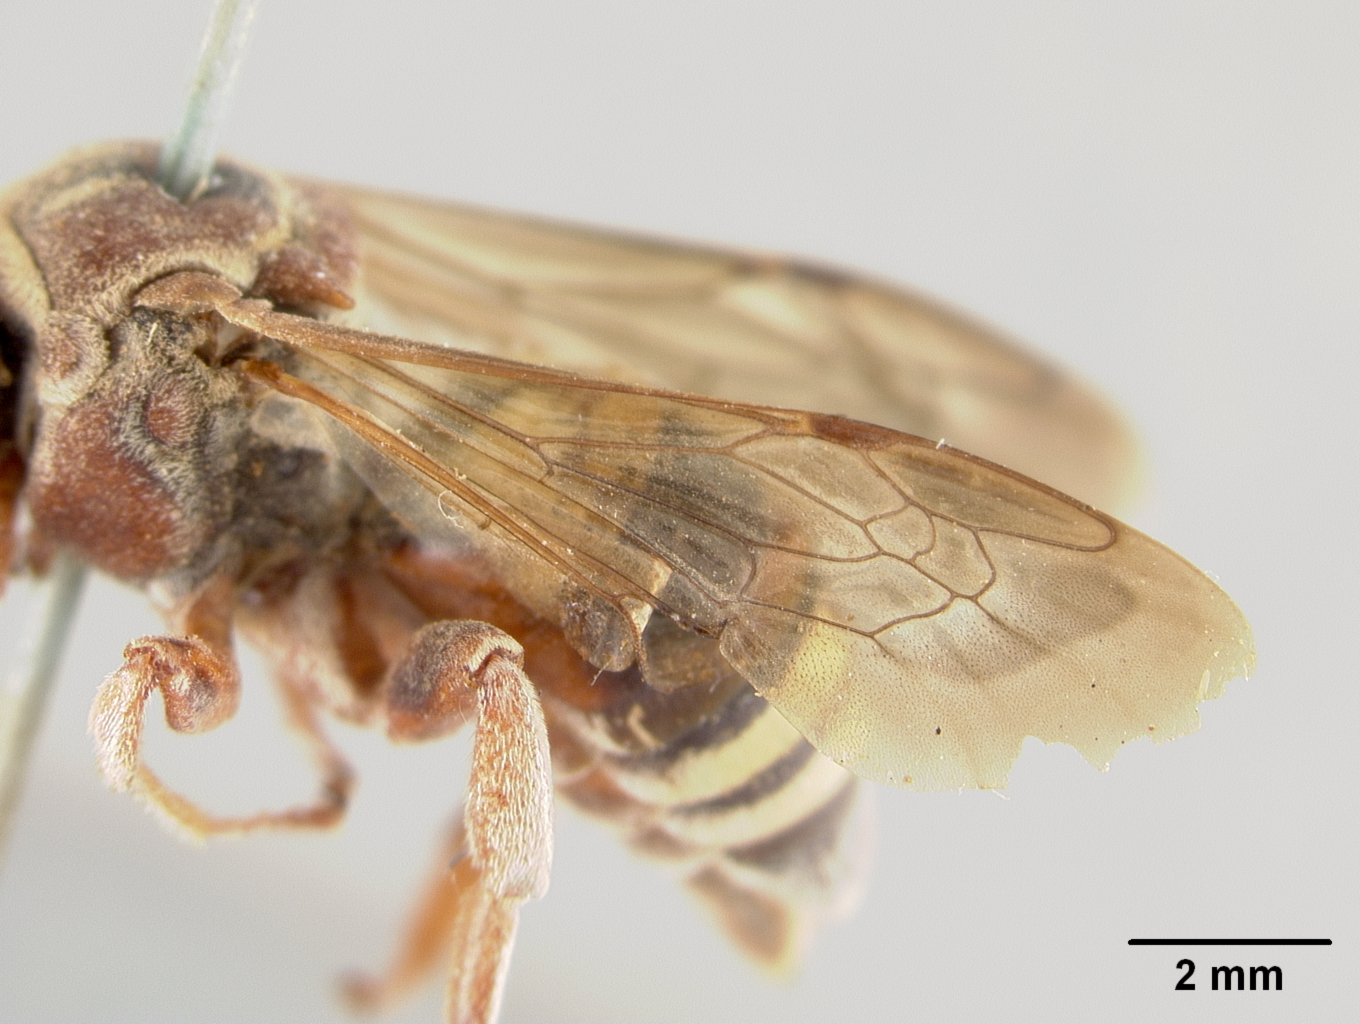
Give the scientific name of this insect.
Triepeolus pimarum
